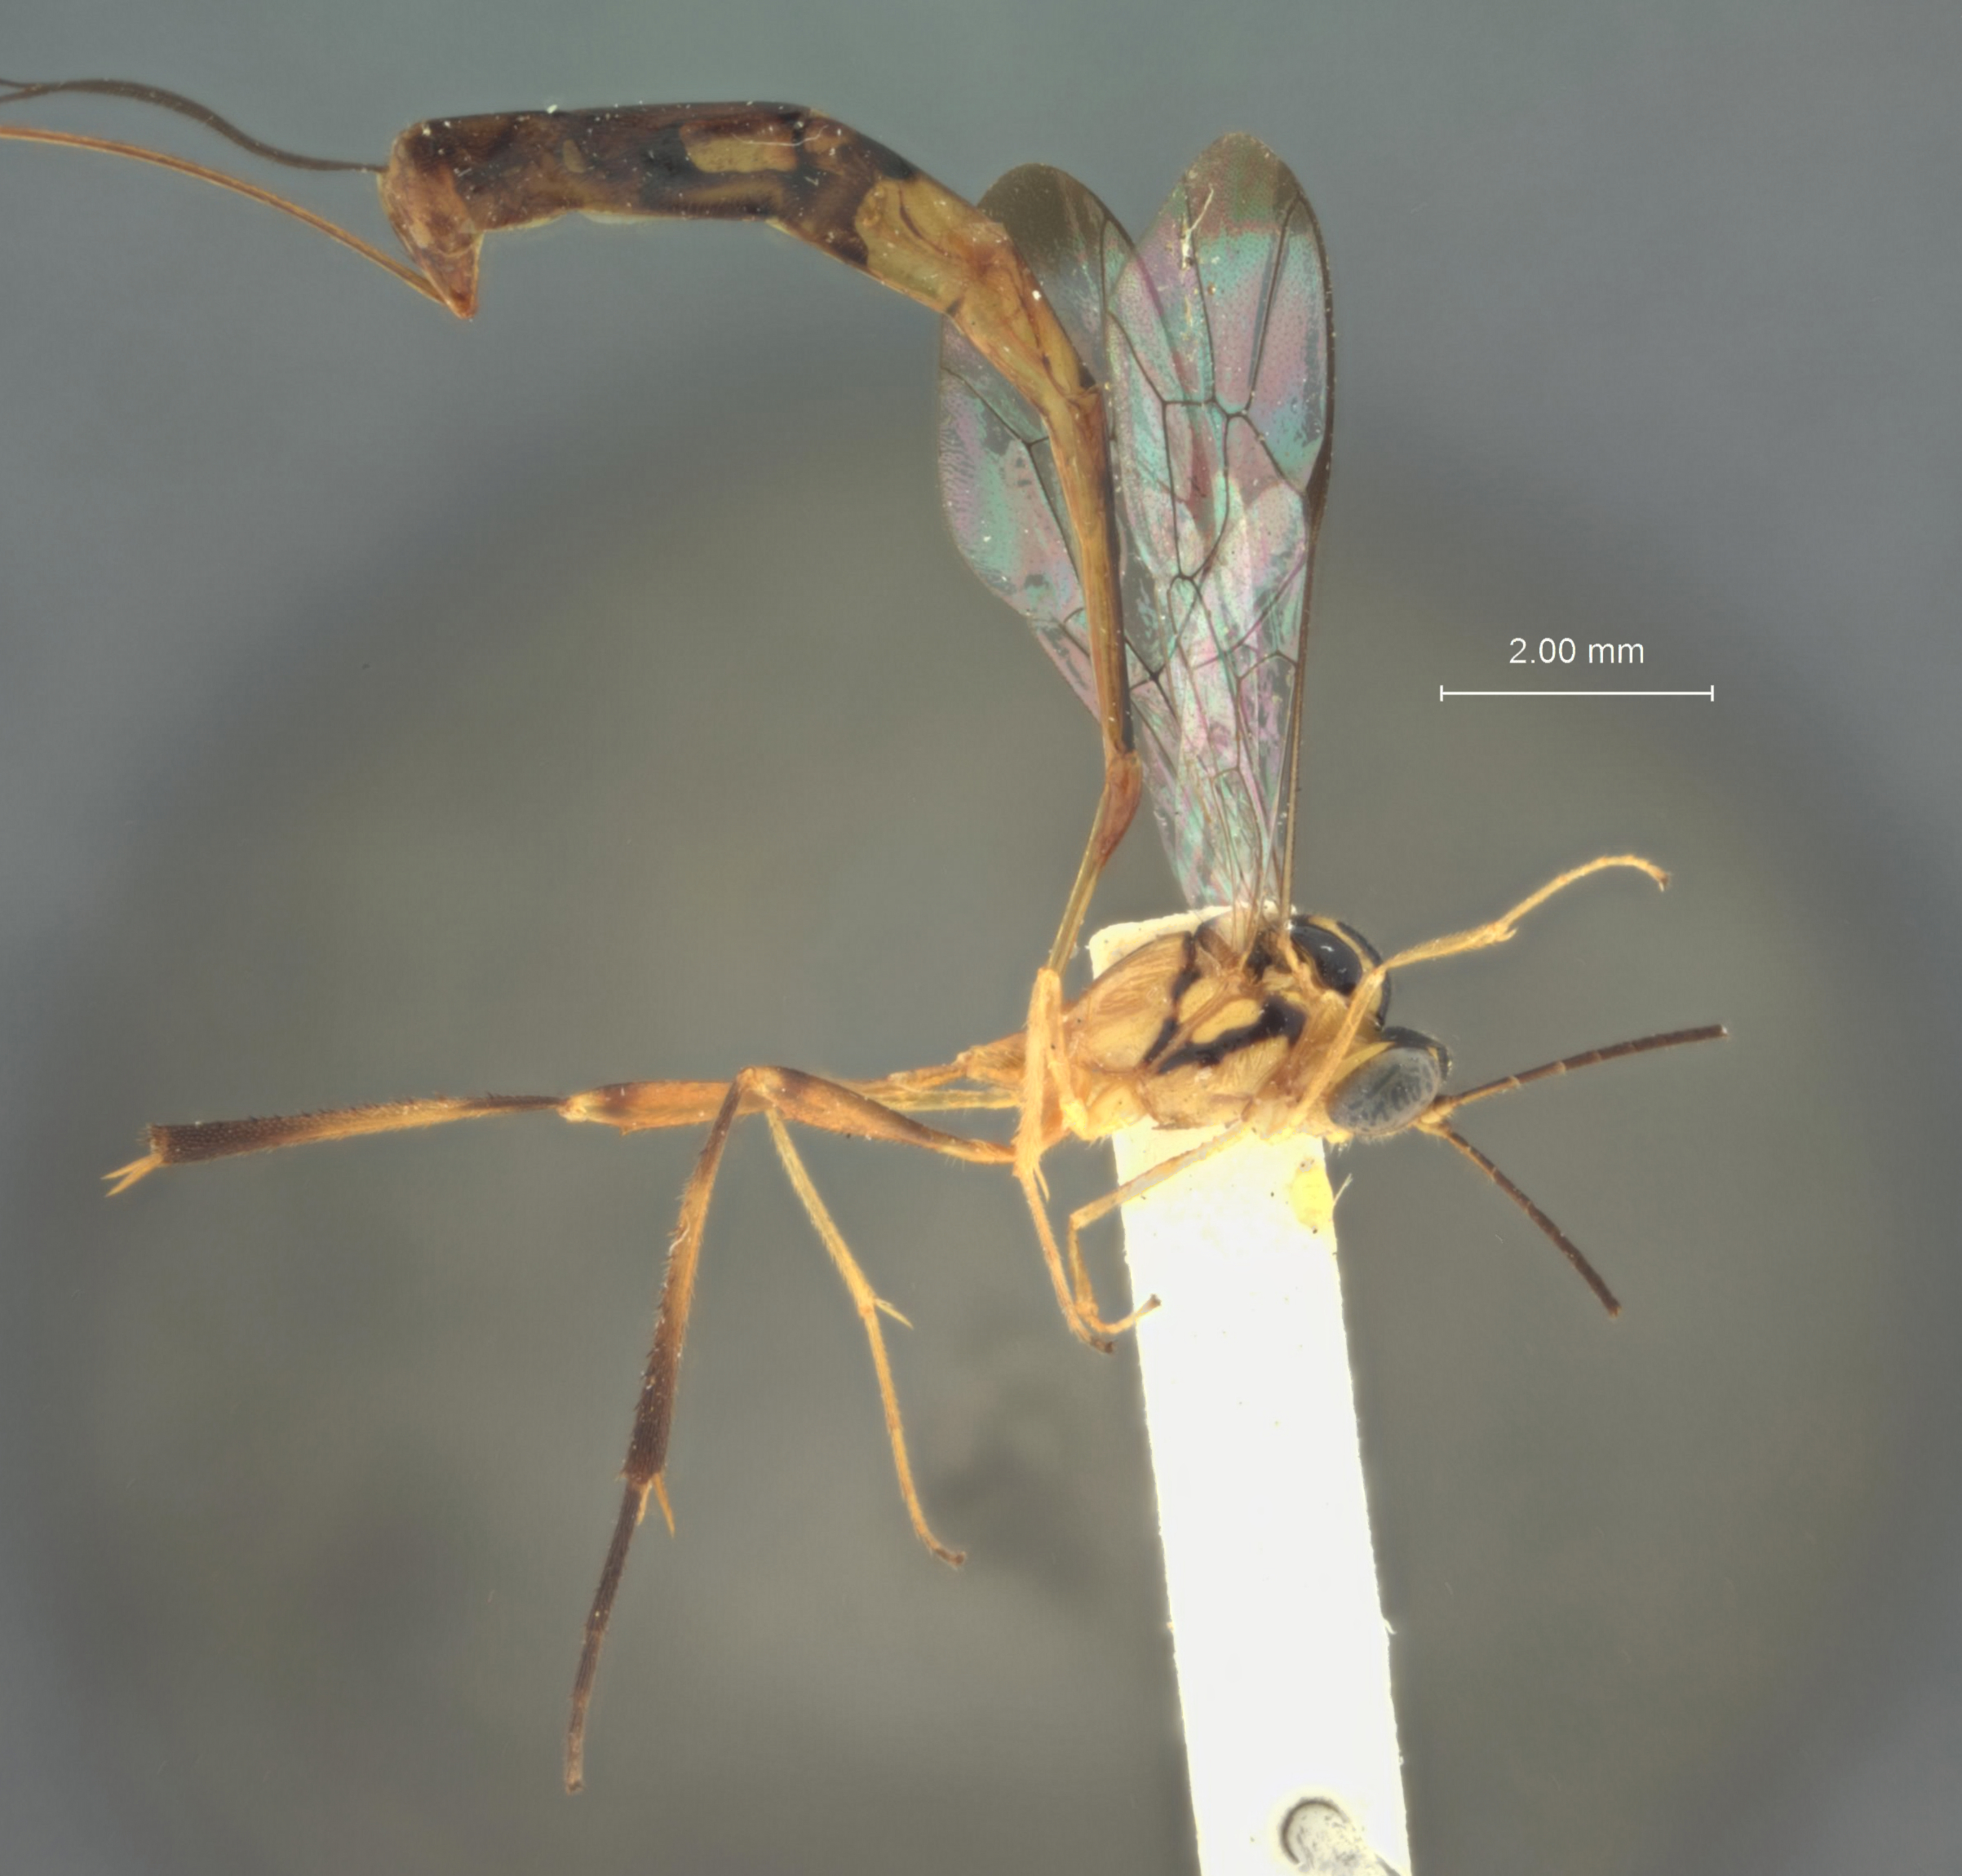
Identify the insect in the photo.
Eiphosoma schwarzi
